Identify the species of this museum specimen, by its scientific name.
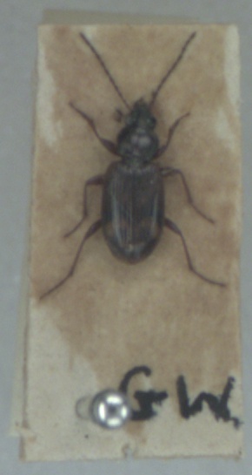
Bembidion dentellum
